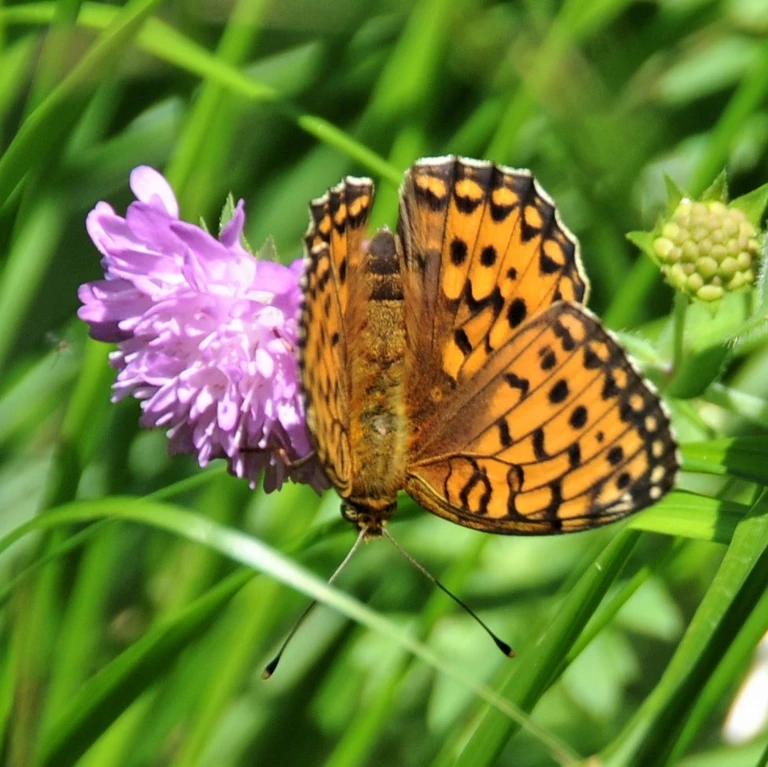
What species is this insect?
Speyeria aglaja
